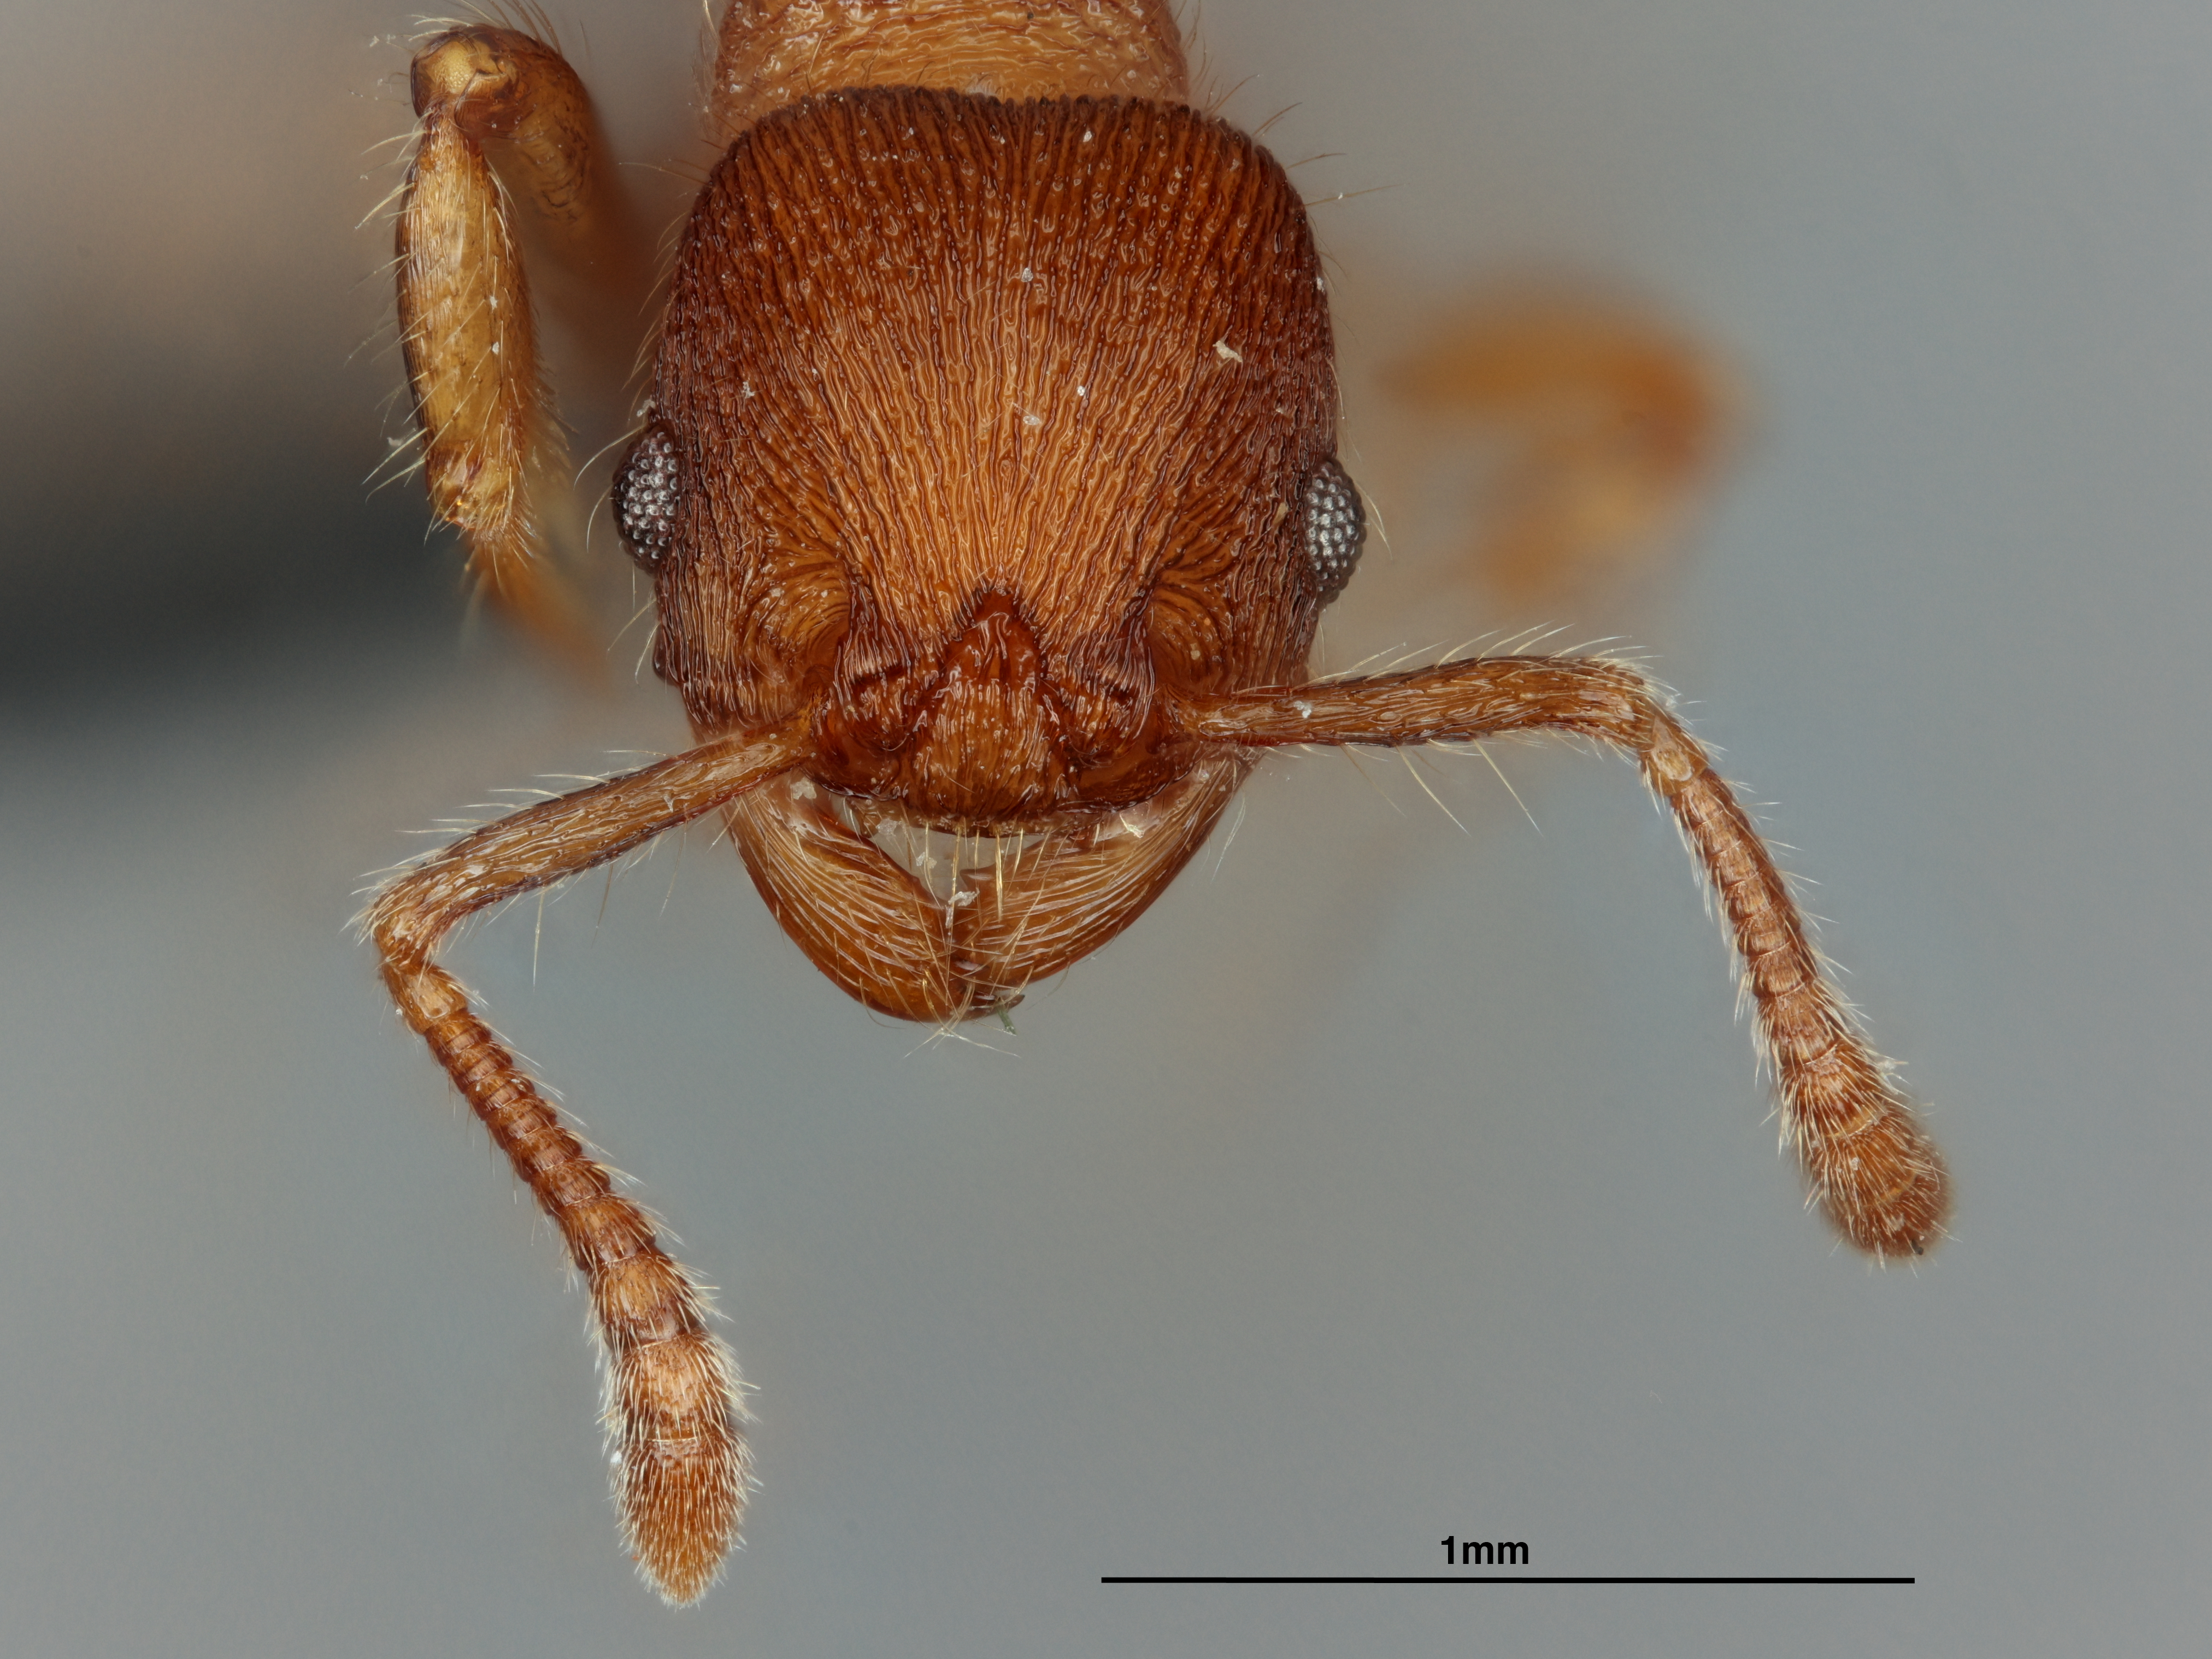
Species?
Hylomyrma mariae
